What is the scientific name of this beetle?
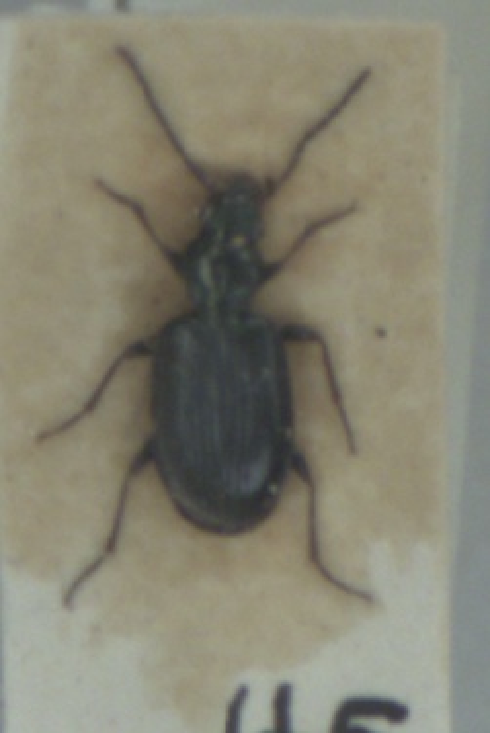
Bembidion atrocaeruleum
